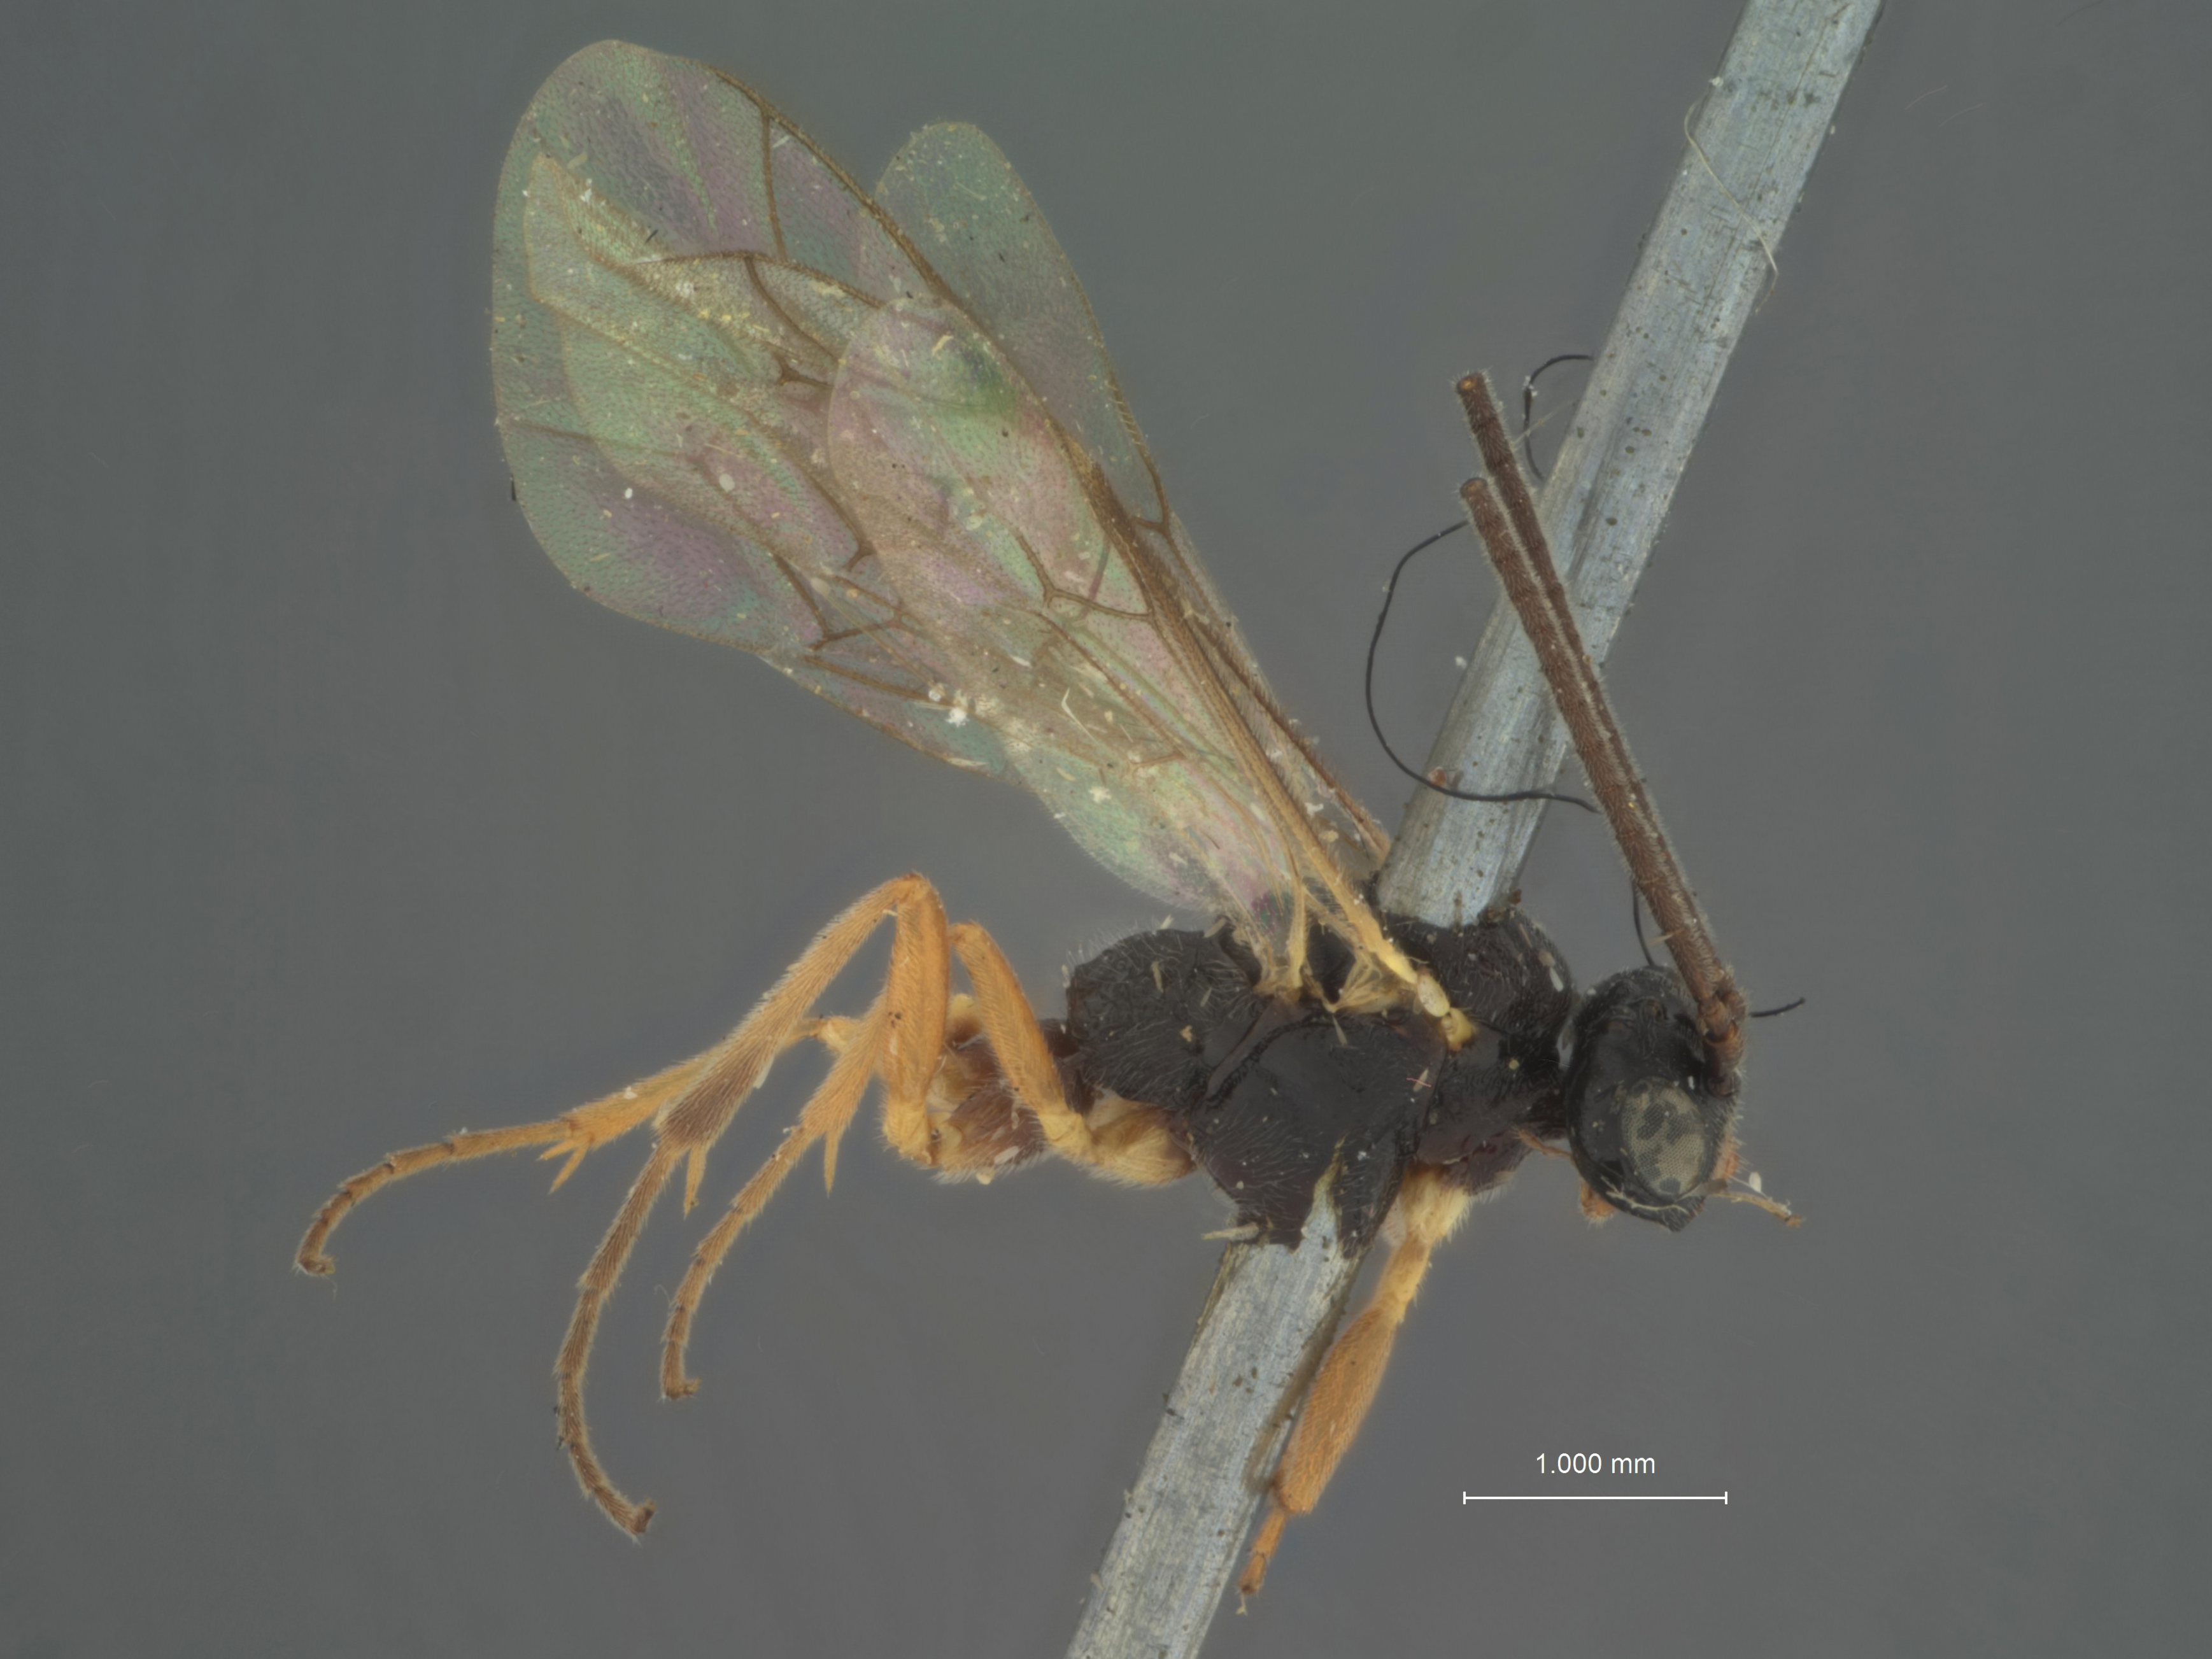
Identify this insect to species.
Tlemon delicatus
